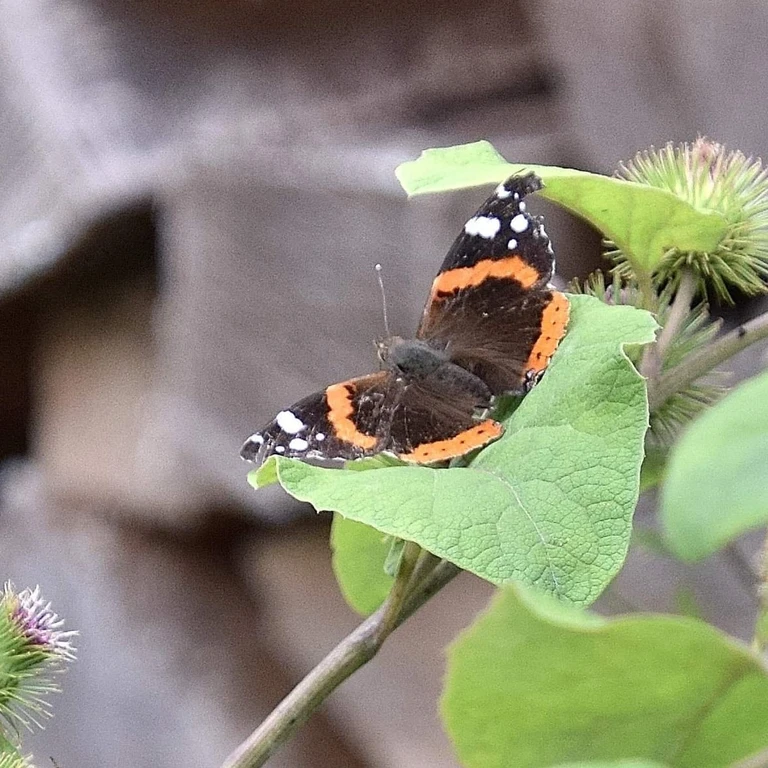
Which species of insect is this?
Vanessa atalanta
